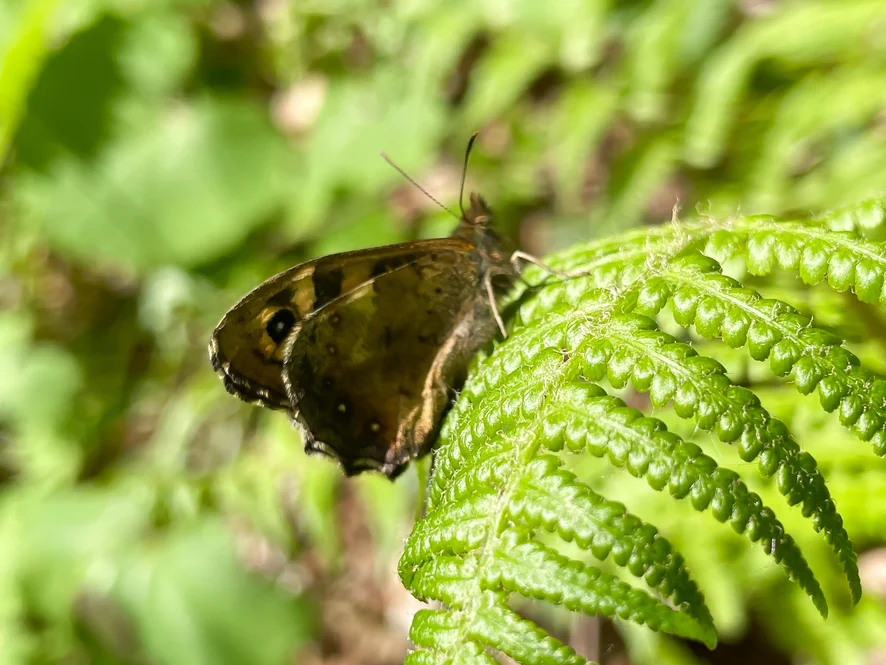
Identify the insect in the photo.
Pararge aegeria
